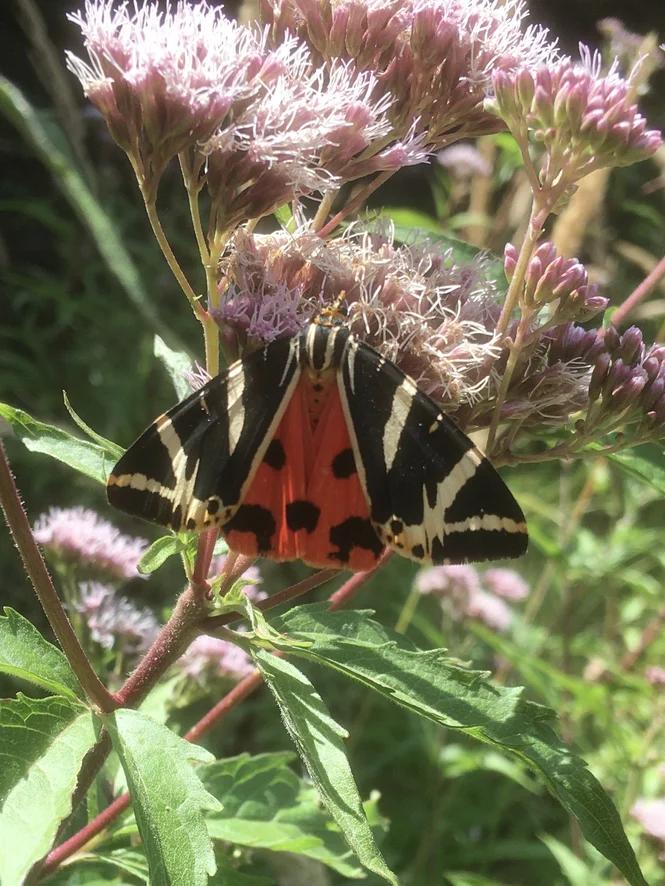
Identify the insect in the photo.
Euplagia quadripunctaria
